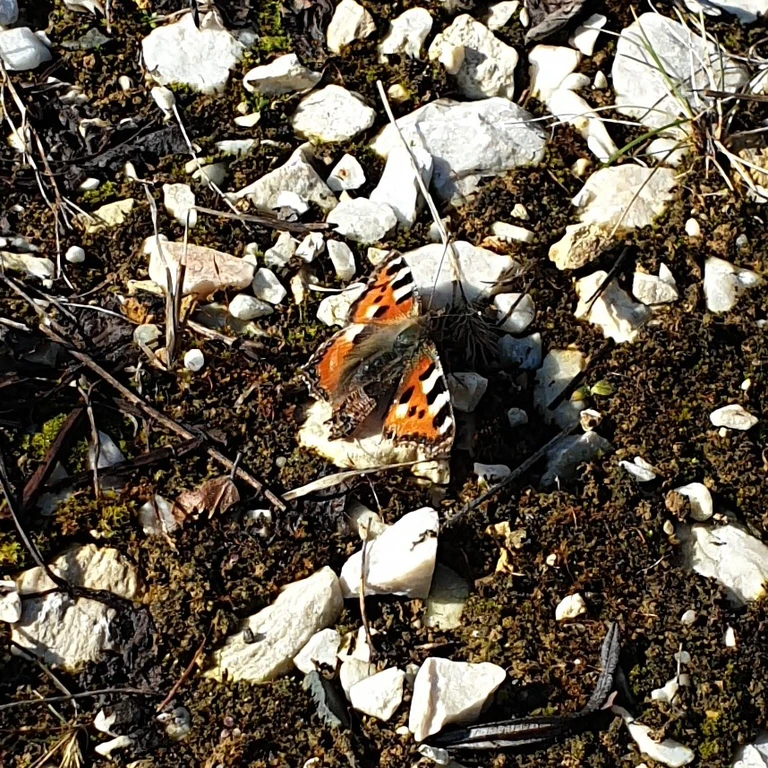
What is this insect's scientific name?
Aglais urticae
